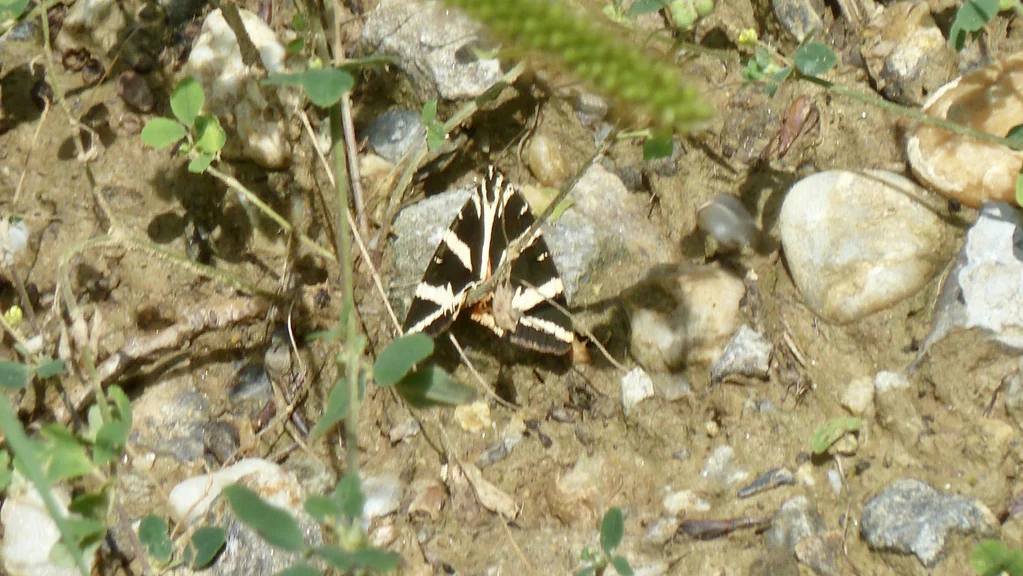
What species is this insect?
Euplagia quadripunctaria
